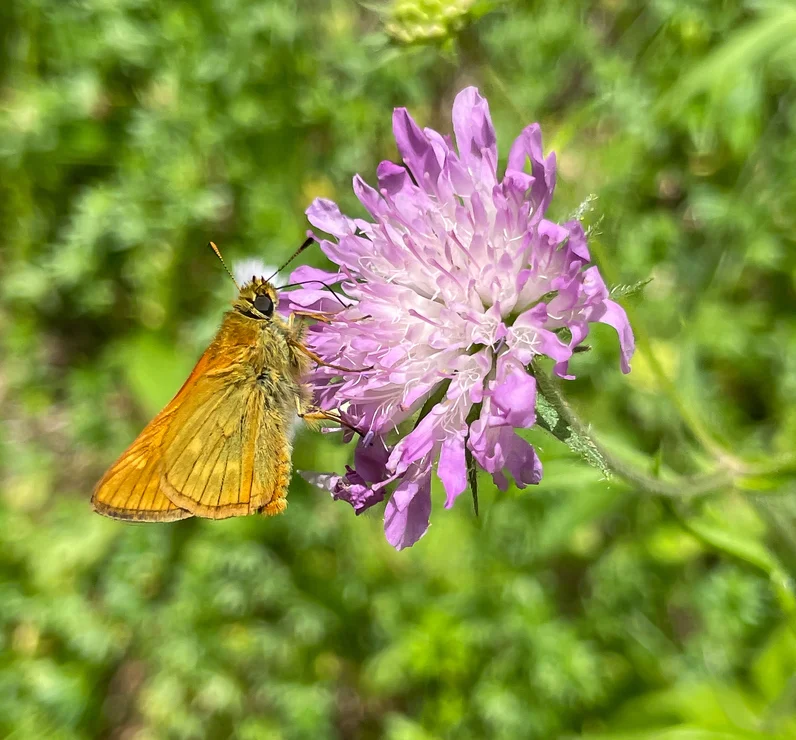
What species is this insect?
Ochlodes sylvanus (also Ochlodes venata)
